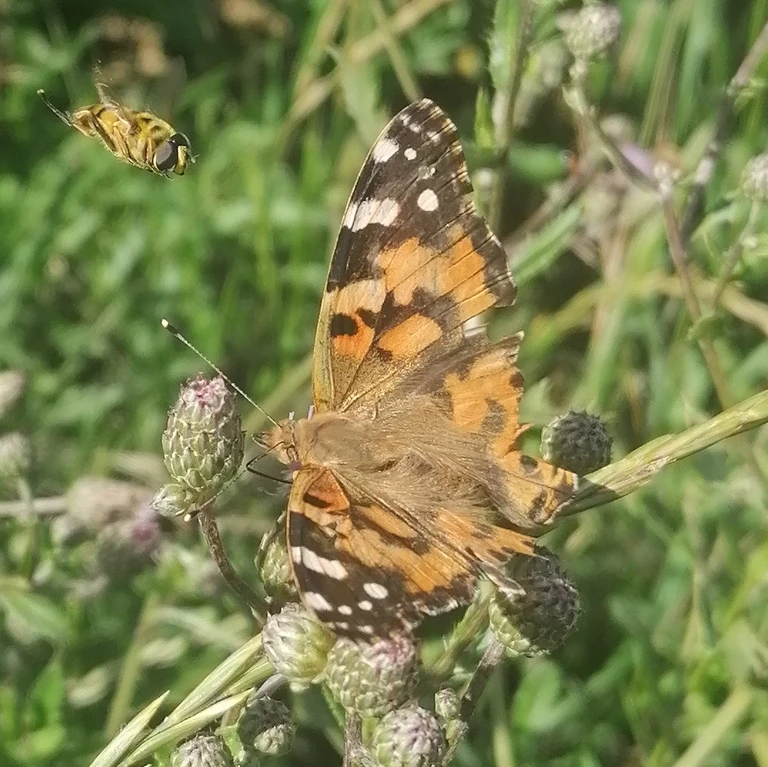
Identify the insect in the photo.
Vanessa cardui
